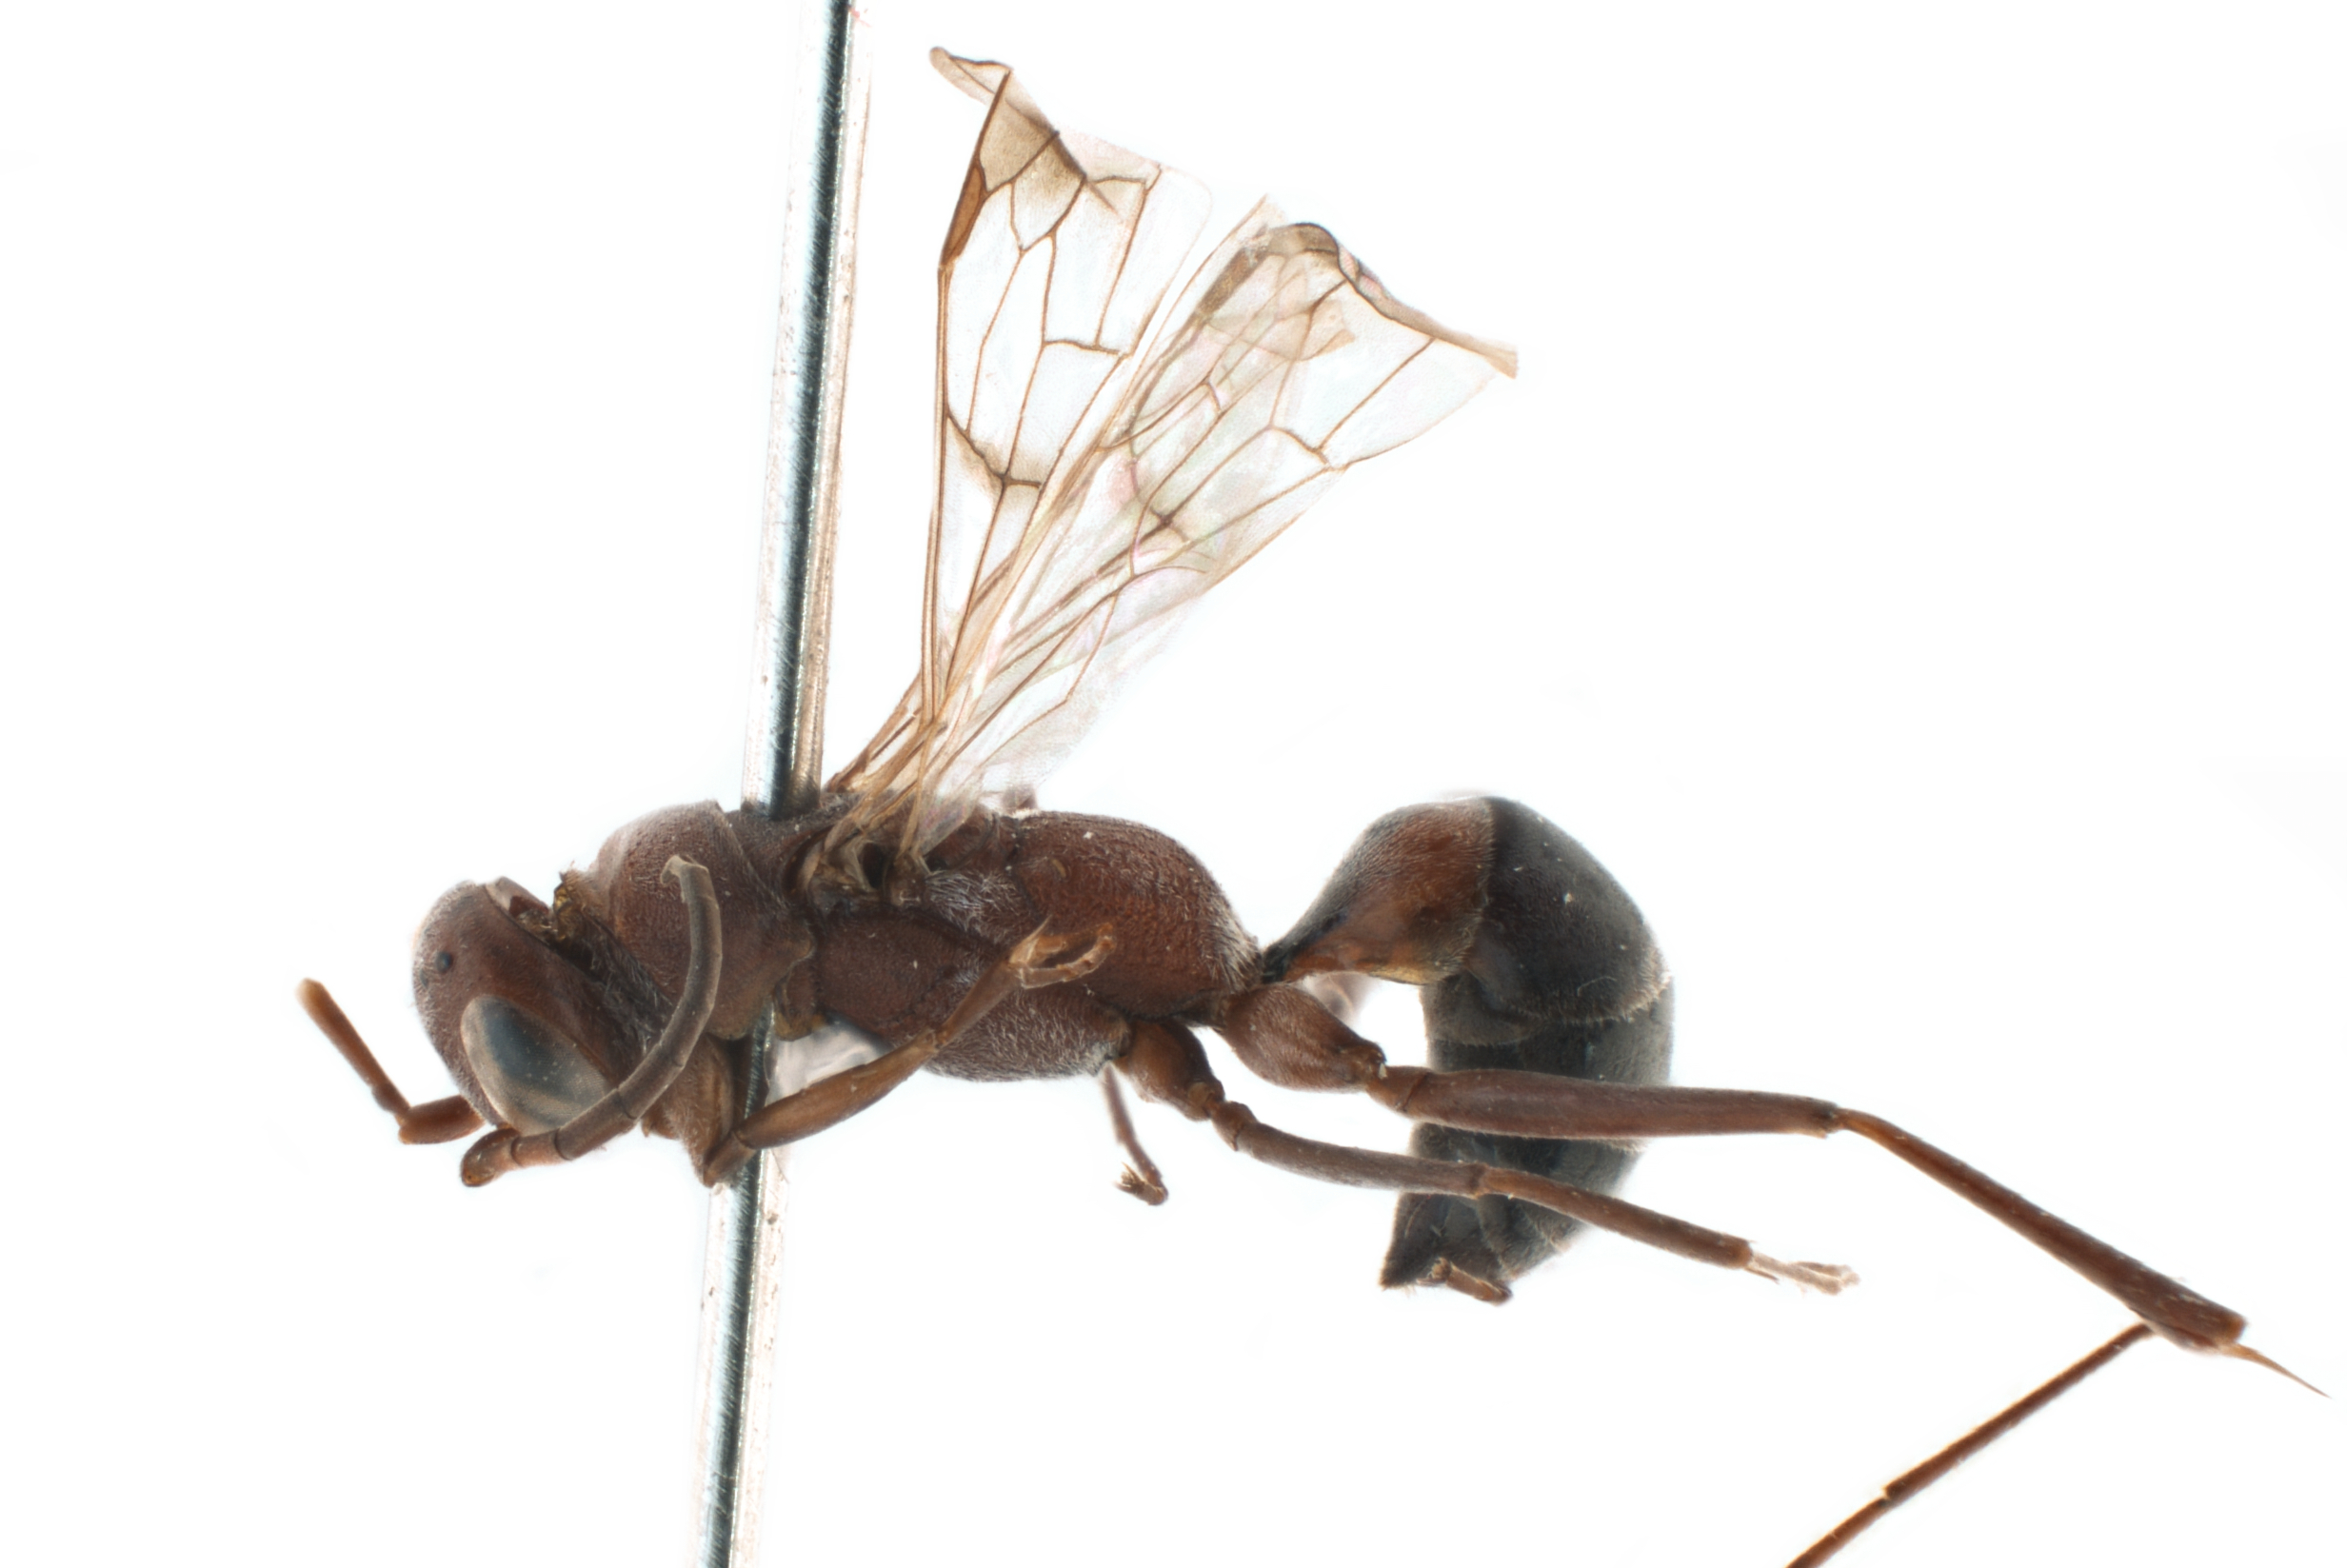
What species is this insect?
Poecilagenia reversa
